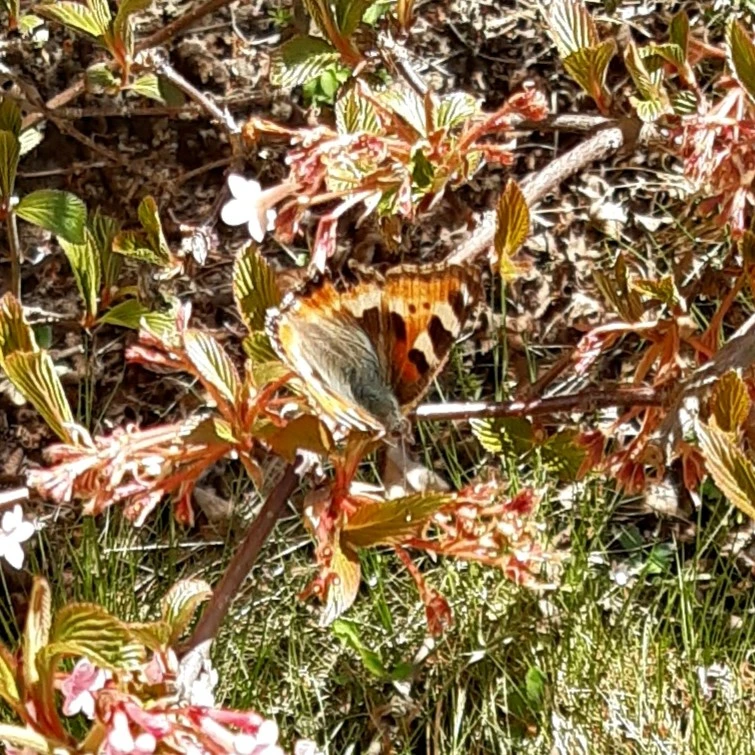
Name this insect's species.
Aglais urticae
